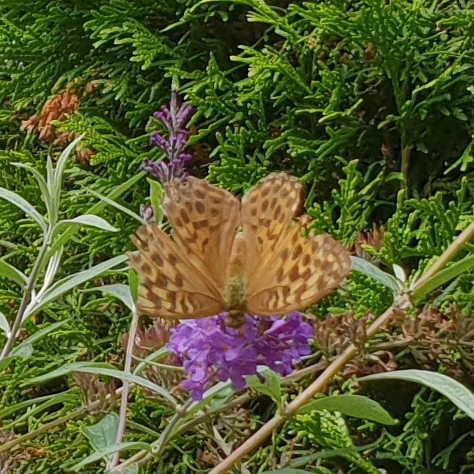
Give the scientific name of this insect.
Argynnis paphia
